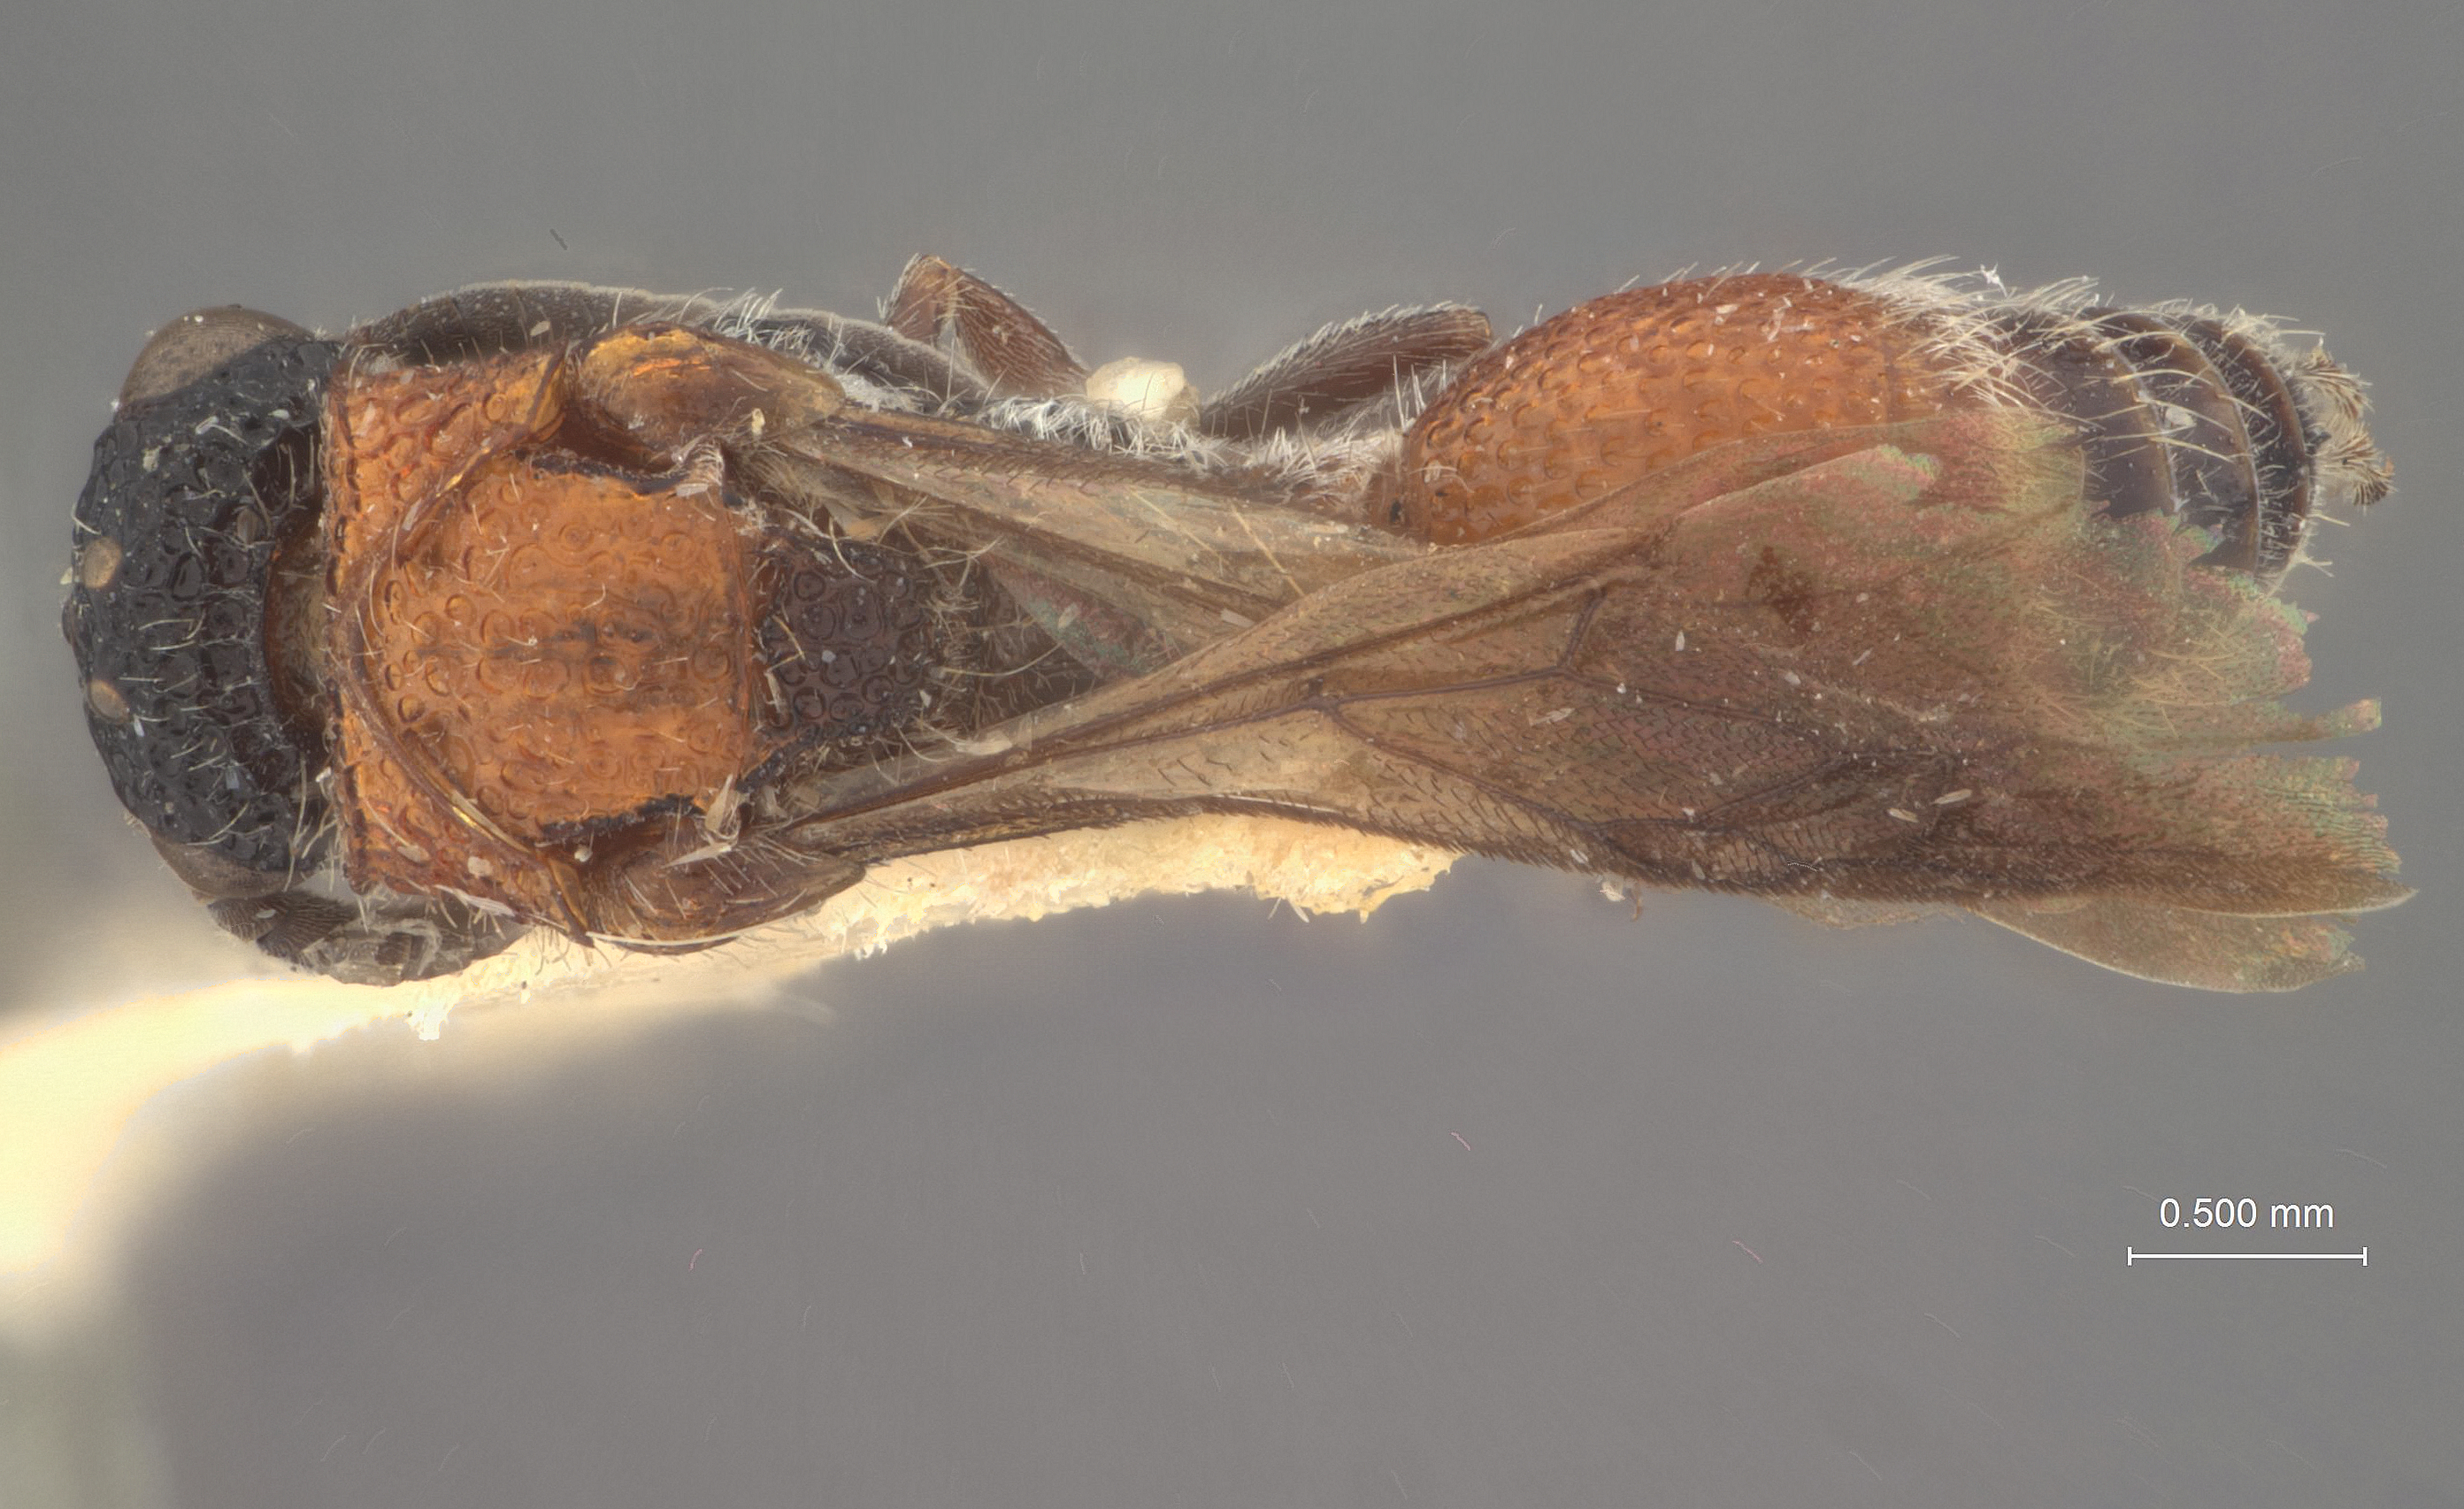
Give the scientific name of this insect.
Ephuta psephenophora
